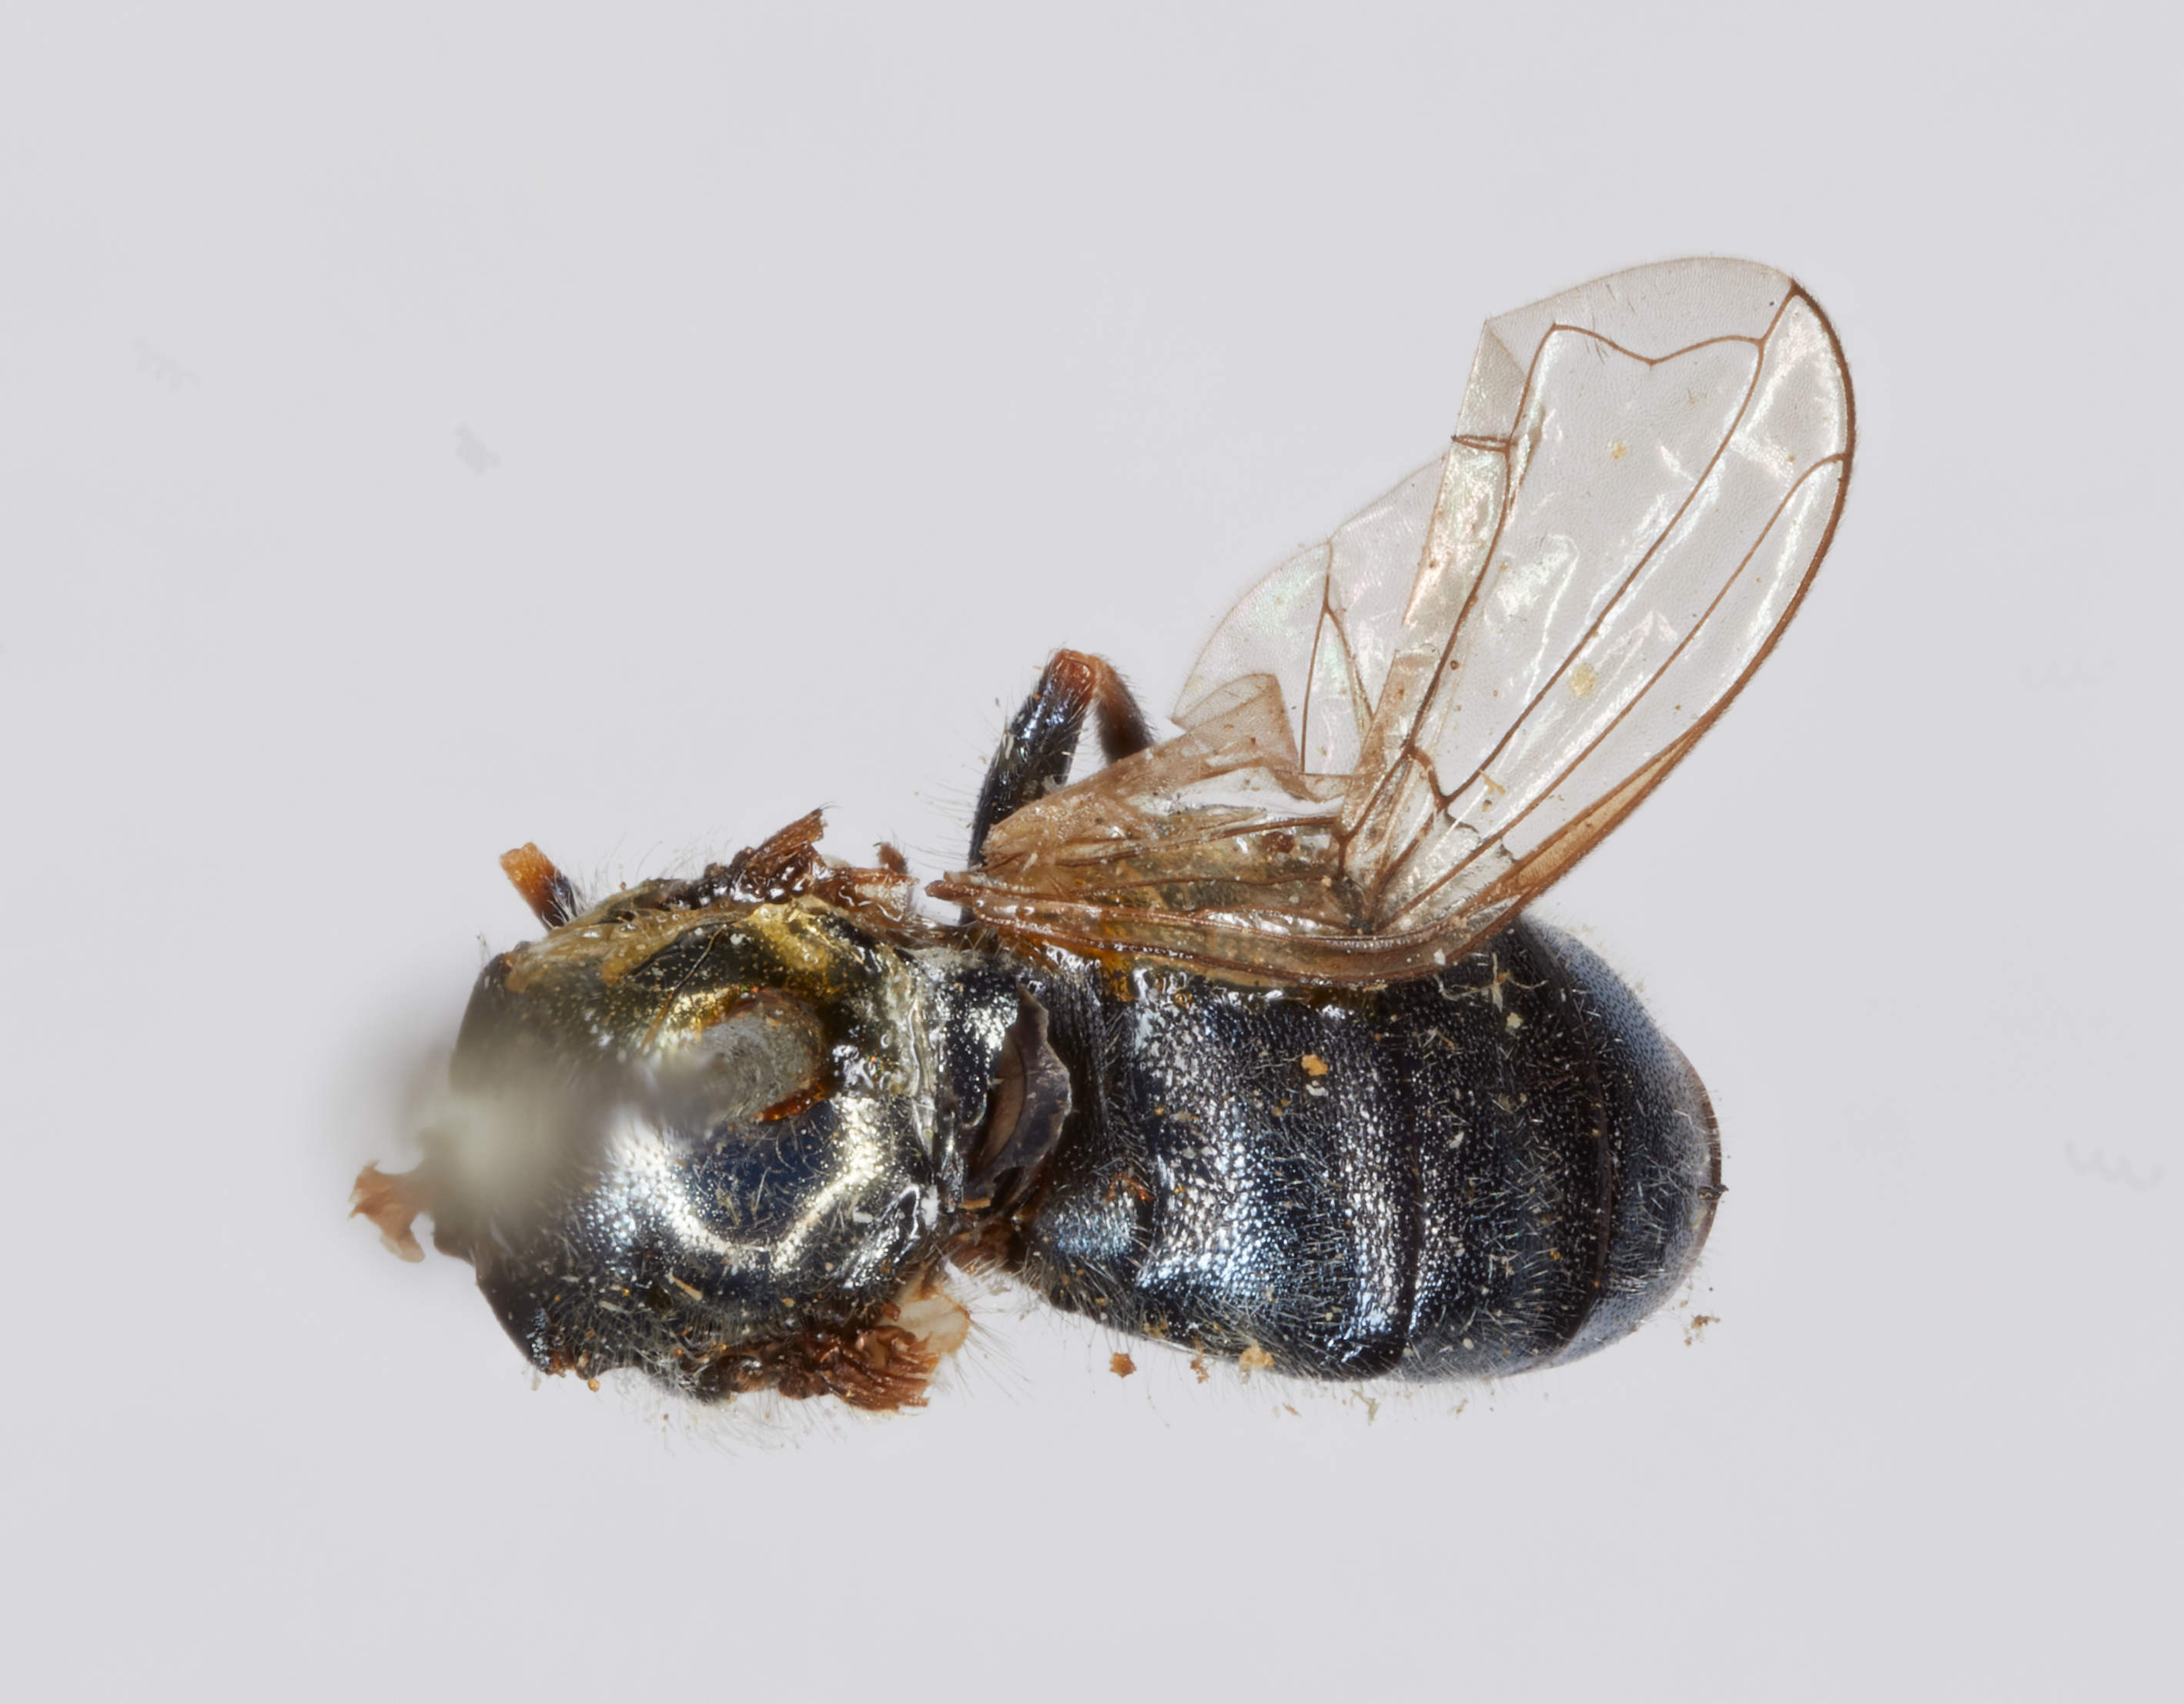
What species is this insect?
Pipiza pulchella
